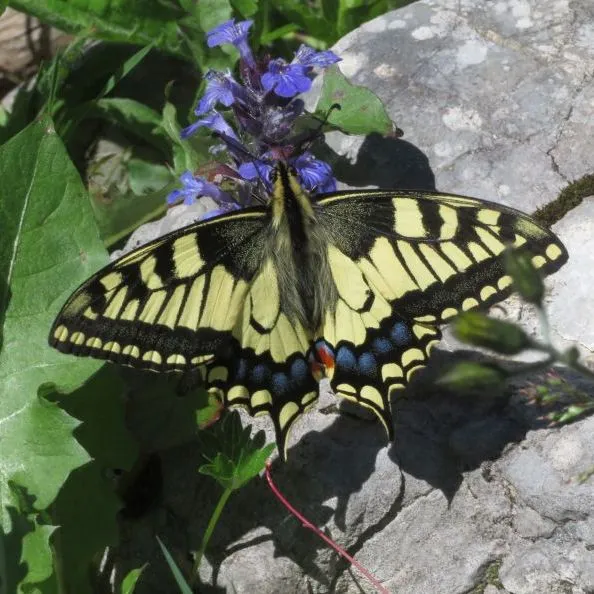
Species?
Papilio machaon
